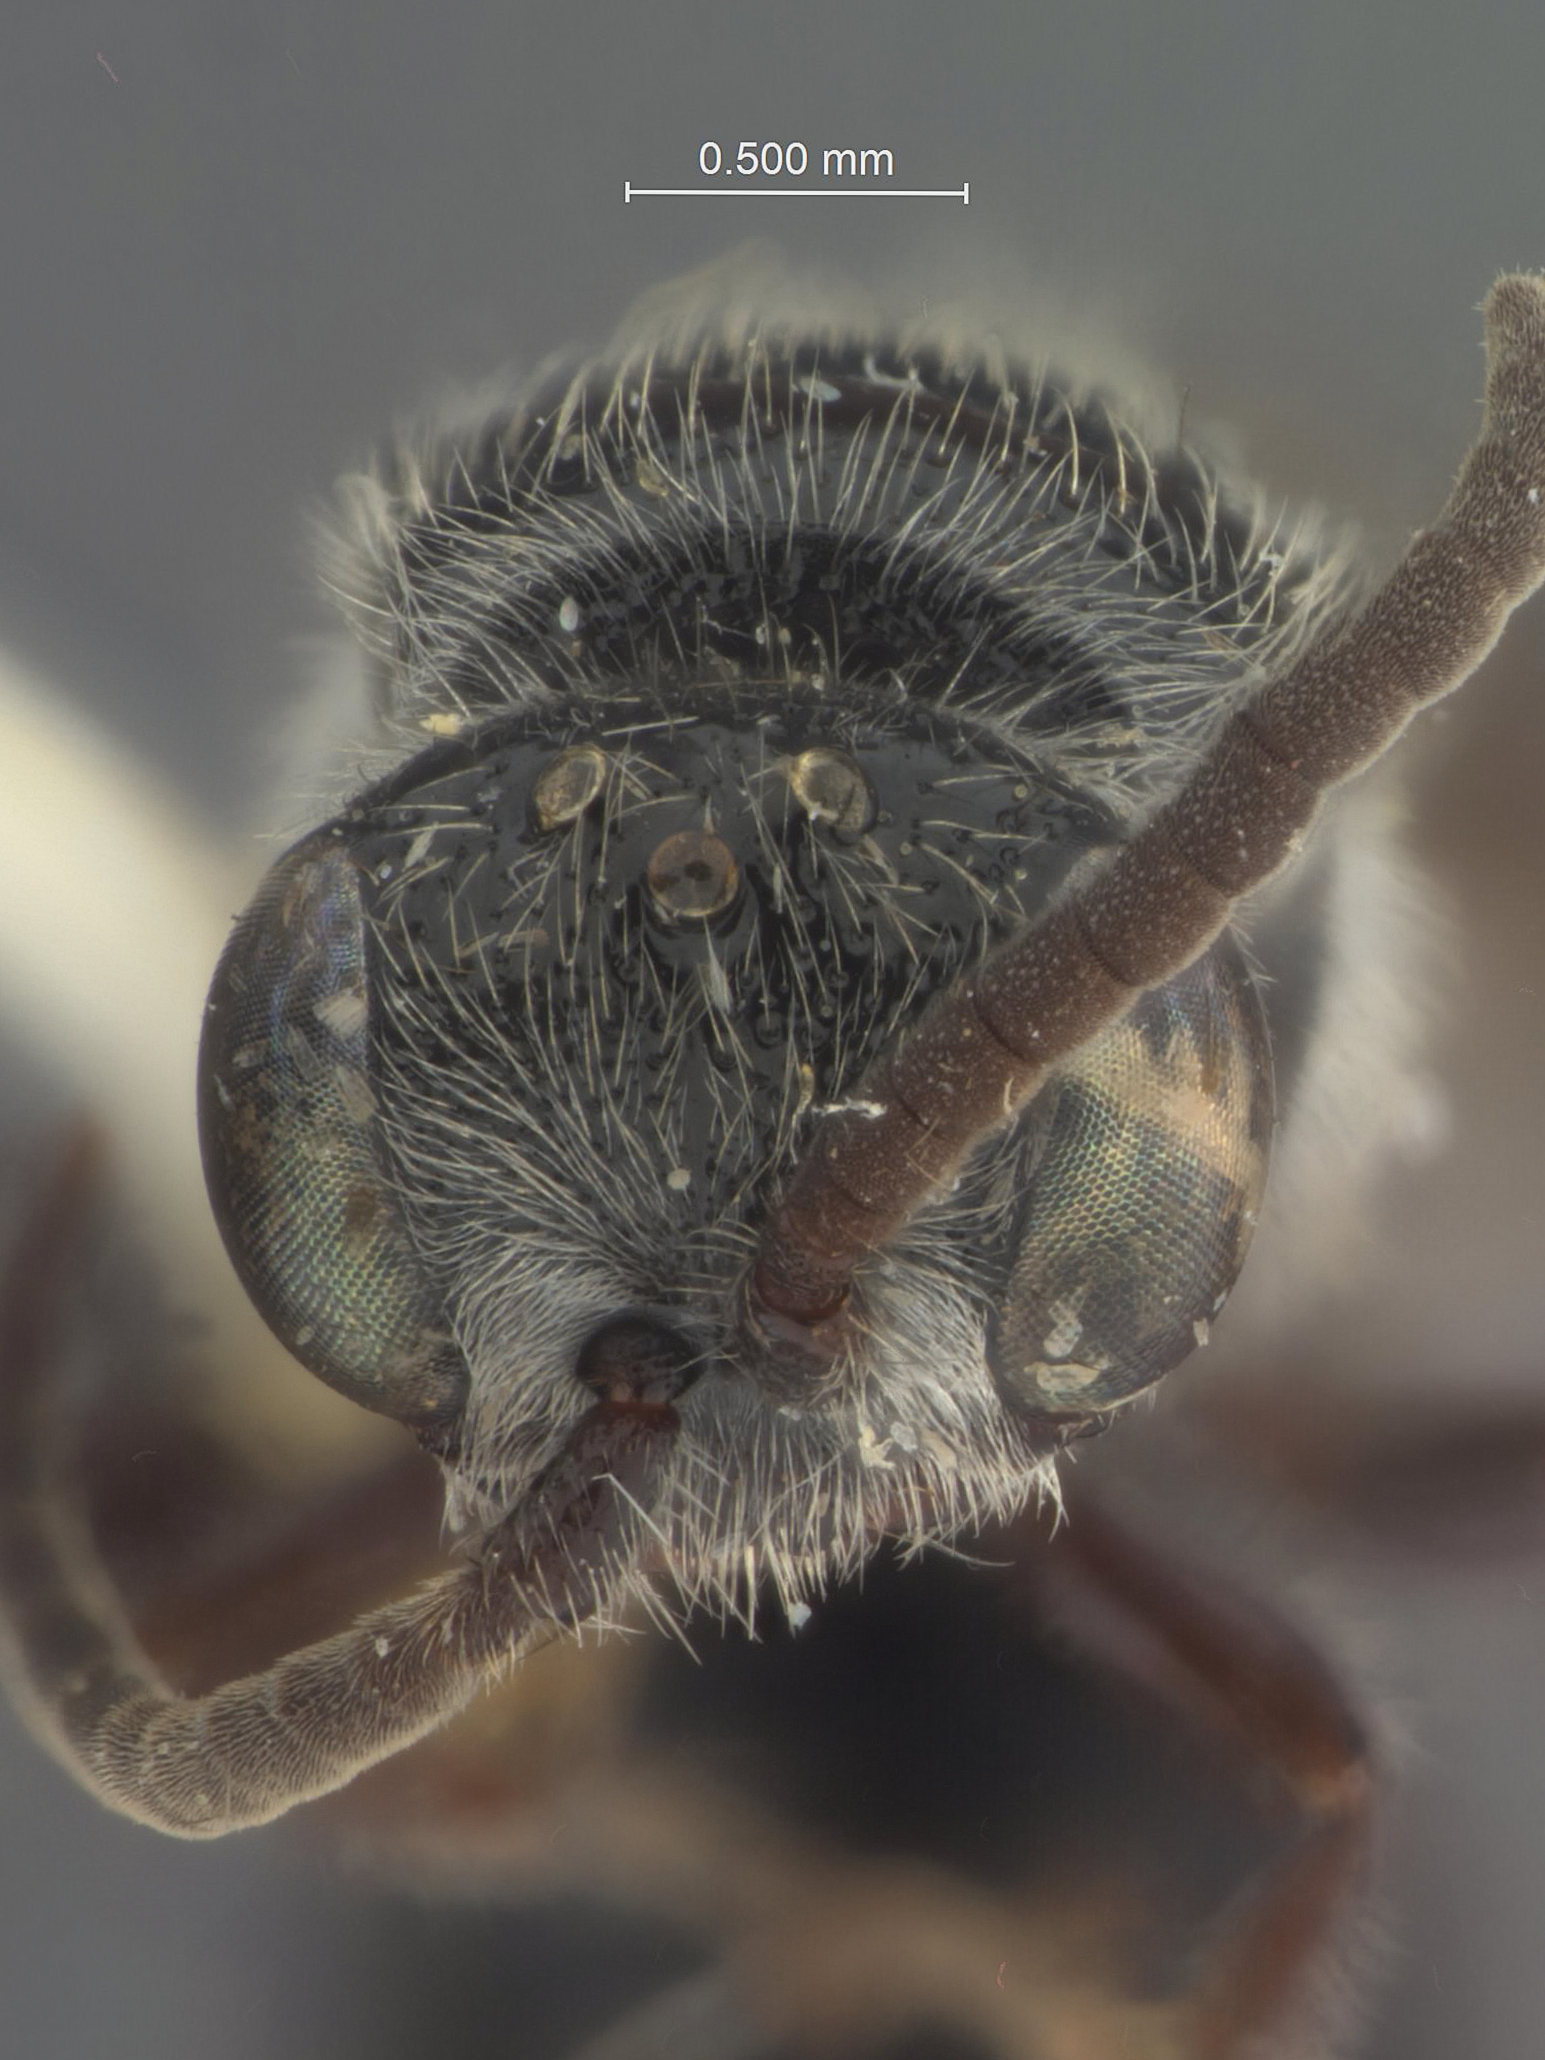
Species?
Tiphia kraussi
